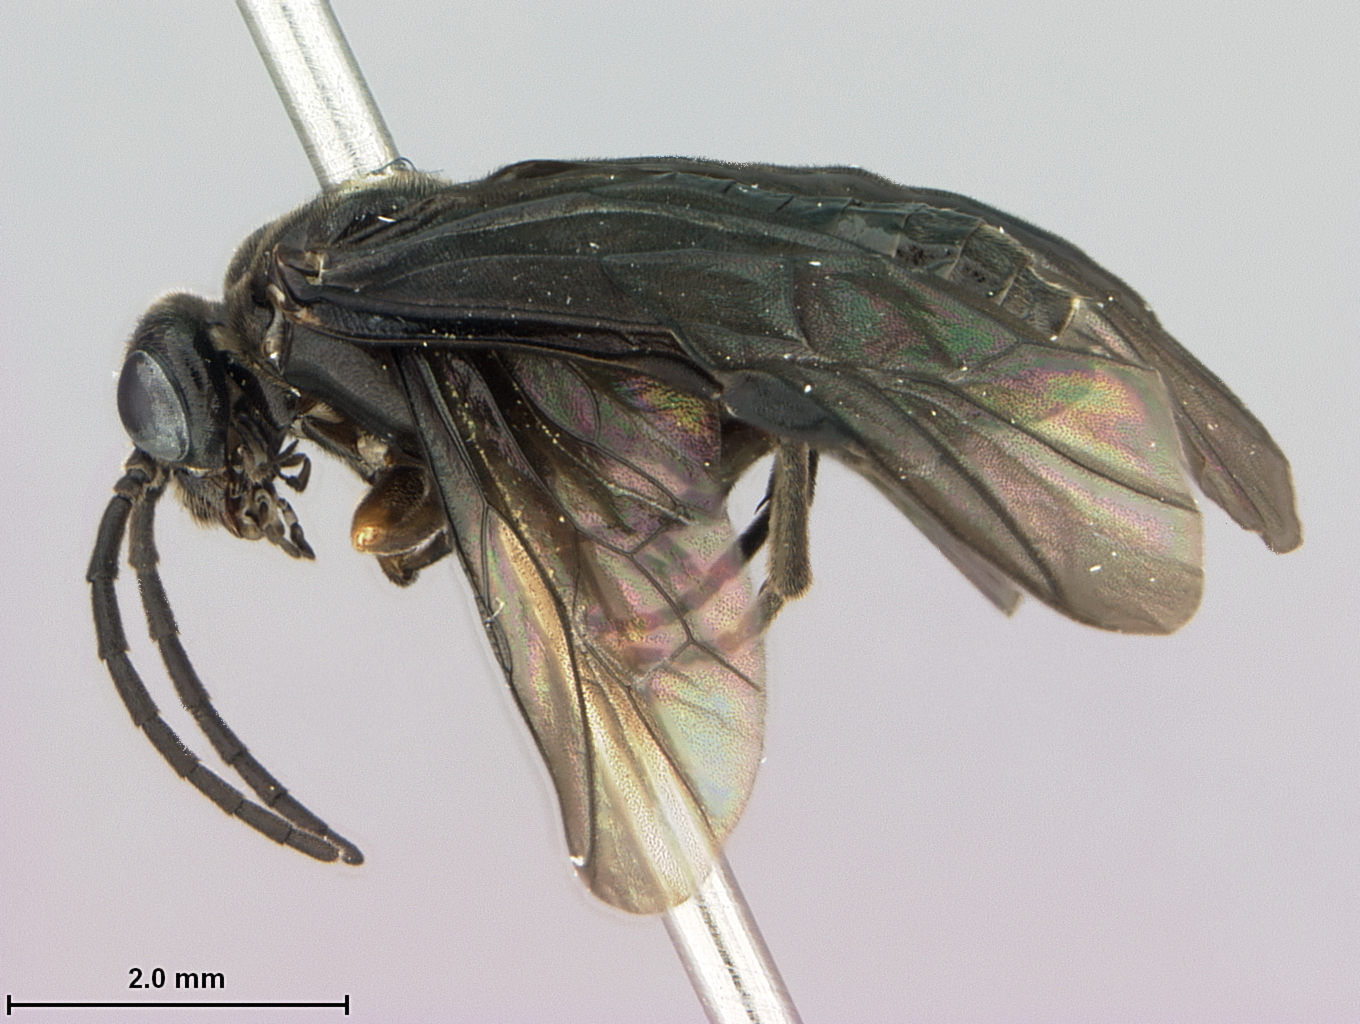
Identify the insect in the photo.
Rhadinoceraea sodsensis
